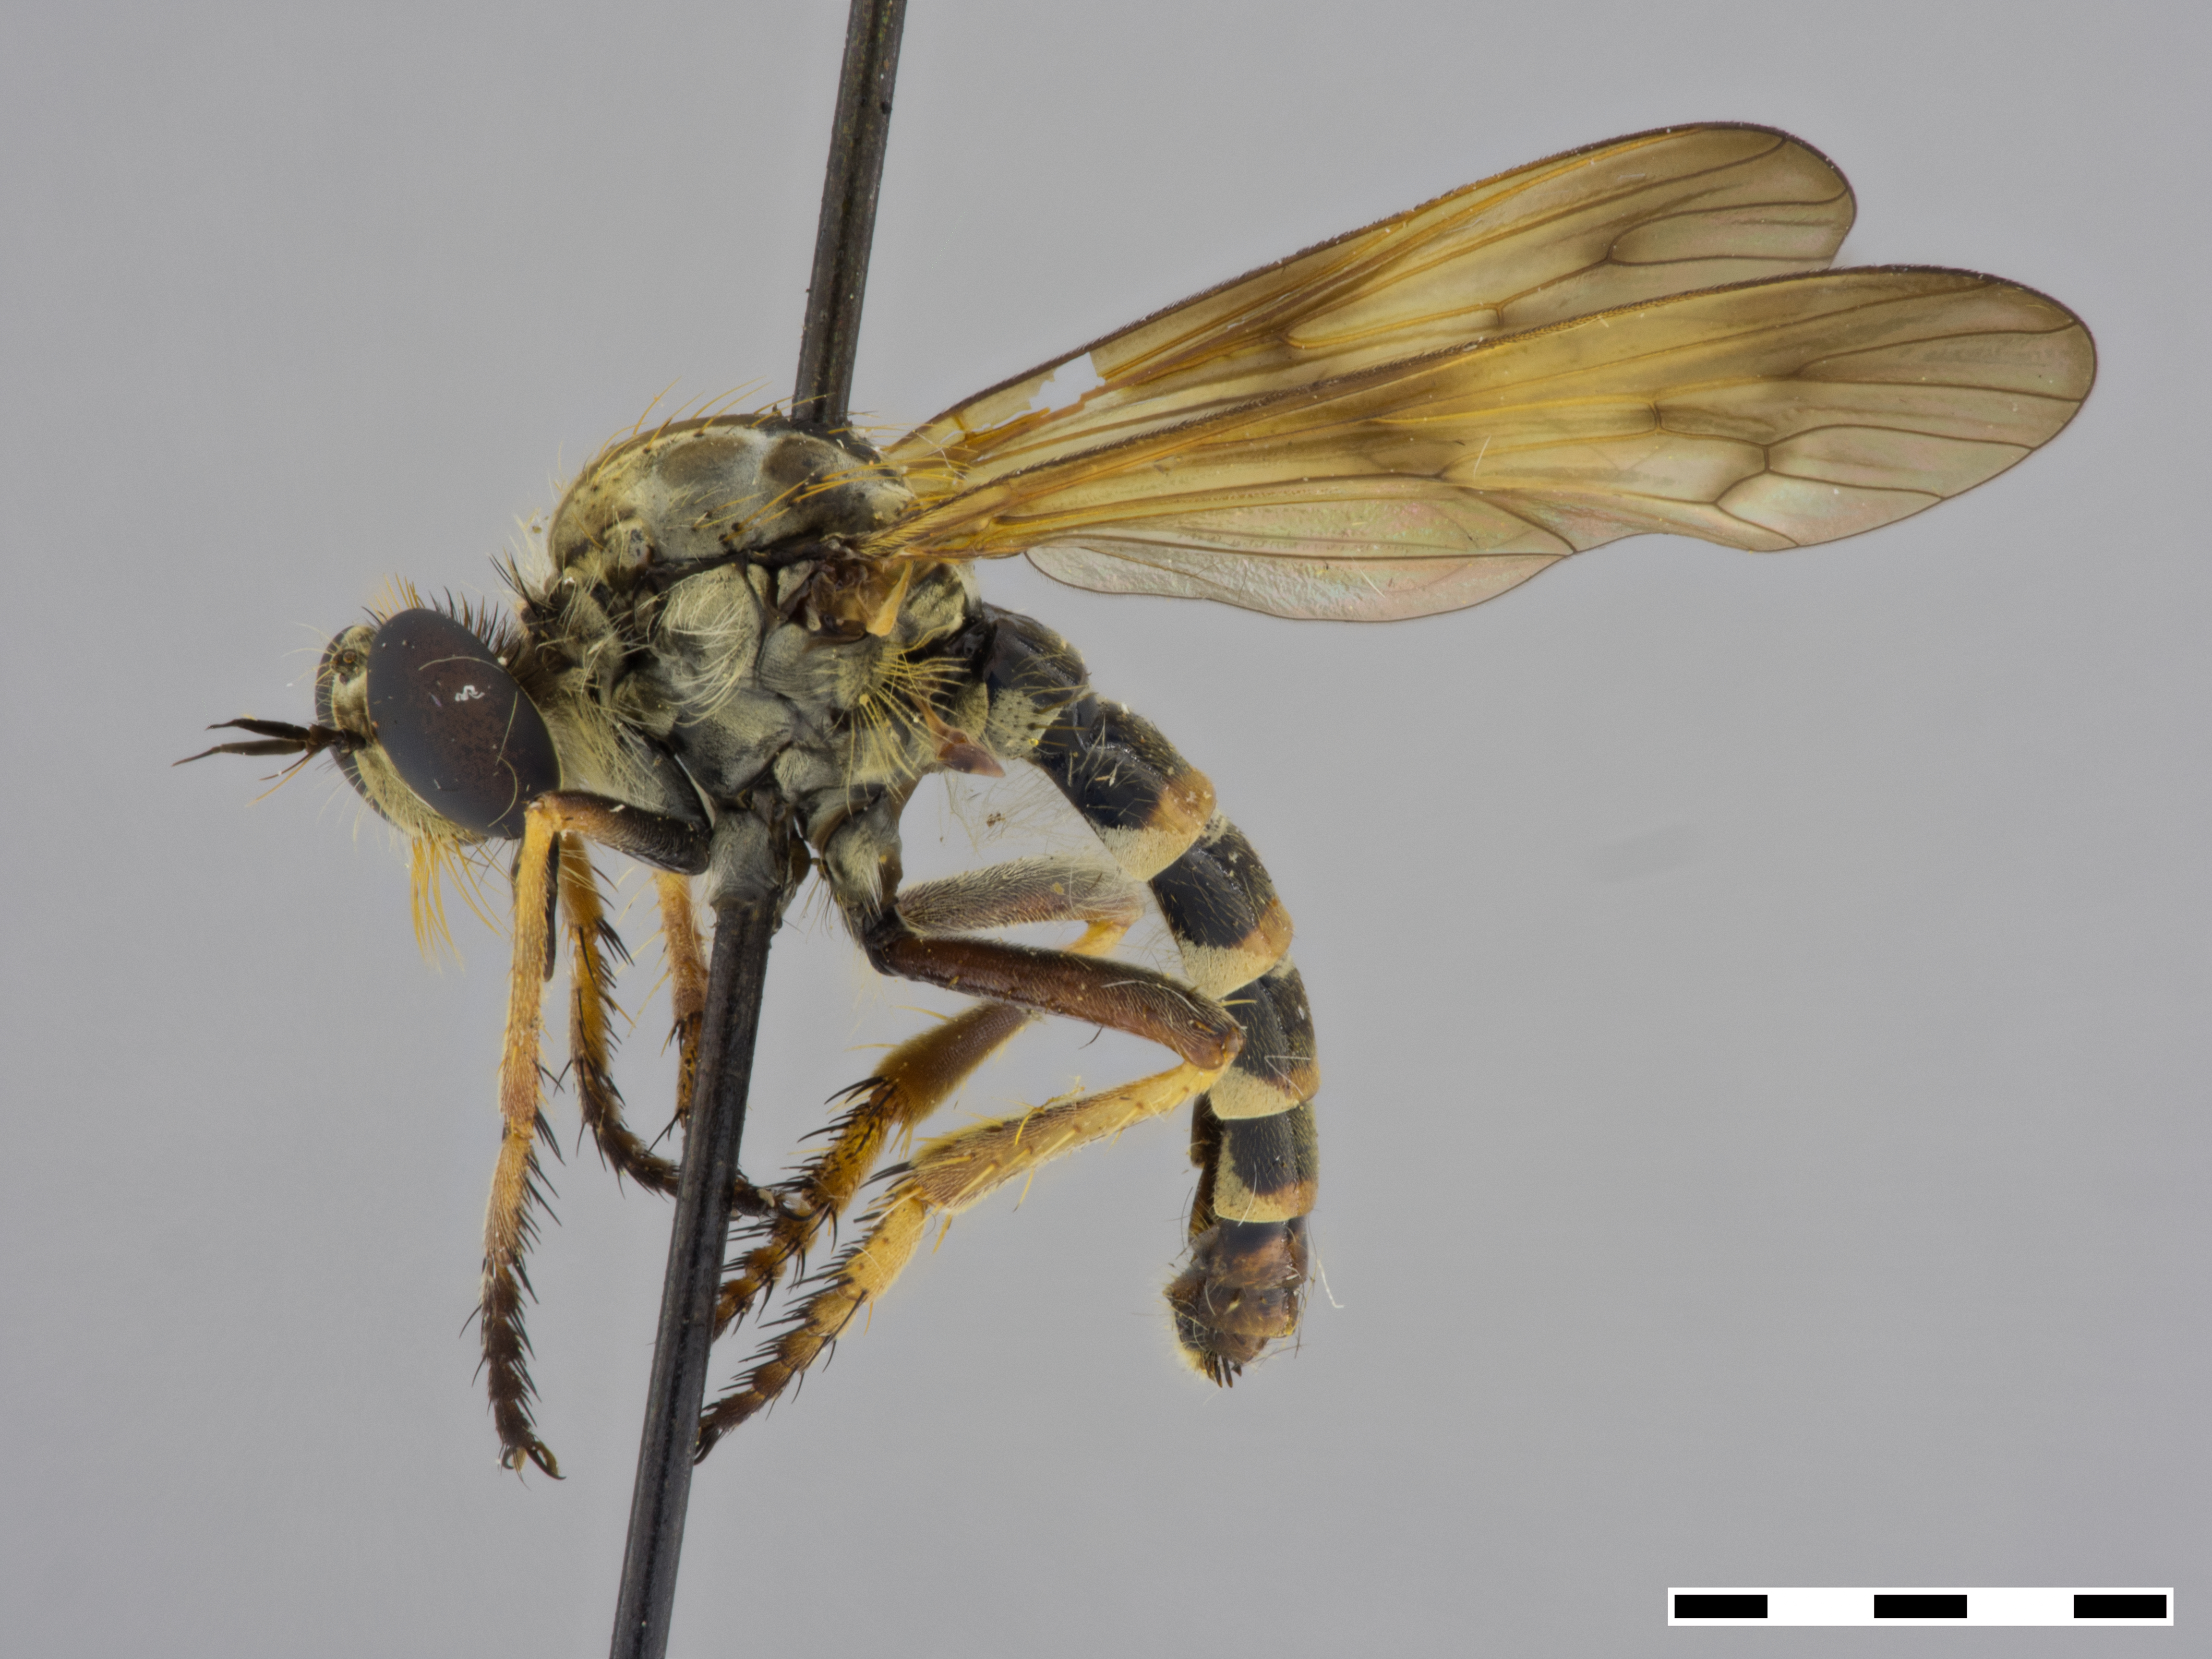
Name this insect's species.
Heteropogon willistoni
